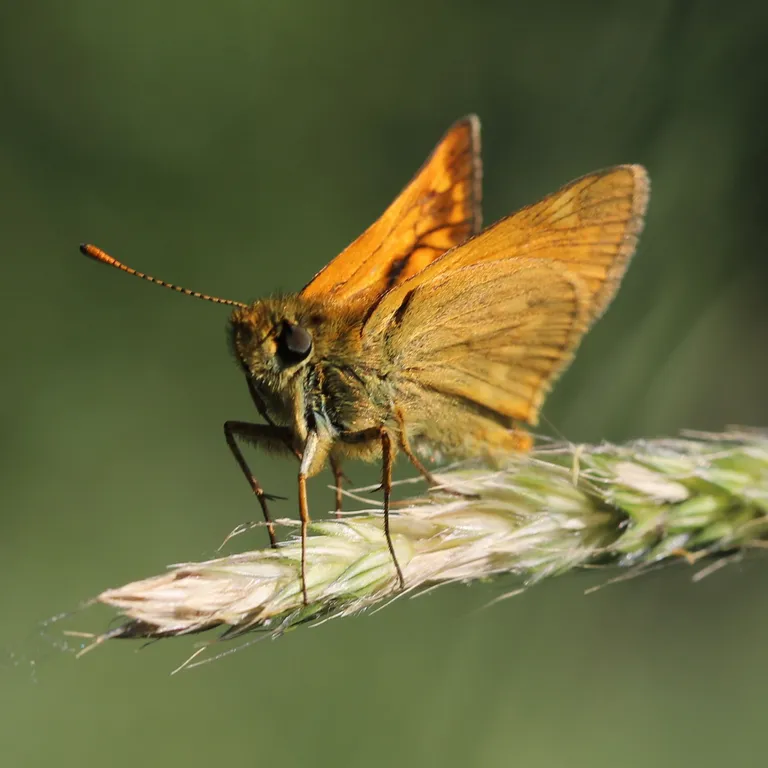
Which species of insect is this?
Ochlodes sylvanus (also Ochlodes venata)
